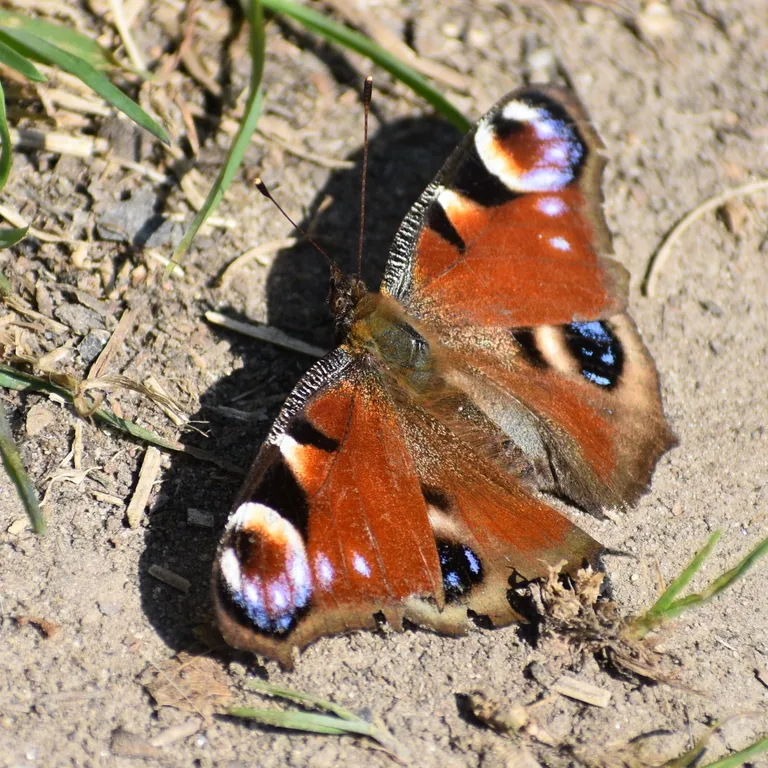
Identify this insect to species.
Aglais io
